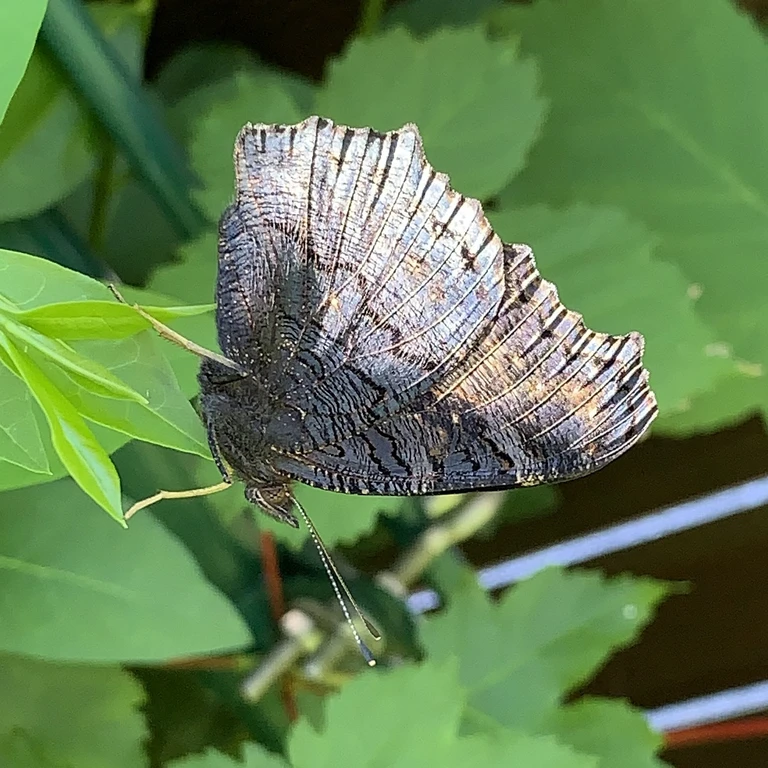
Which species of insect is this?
Aglais io
